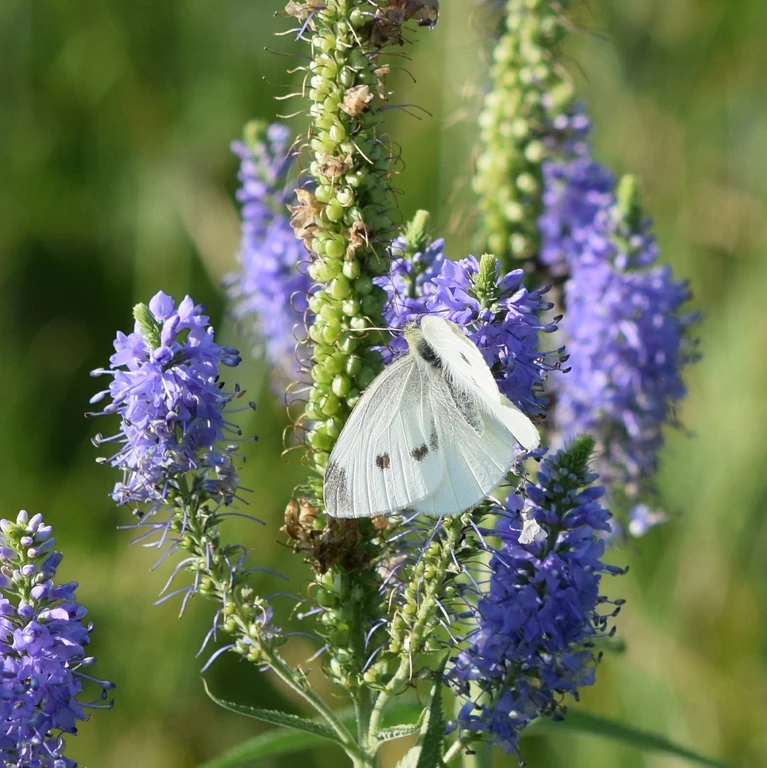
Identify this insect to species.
Pieris rapae
